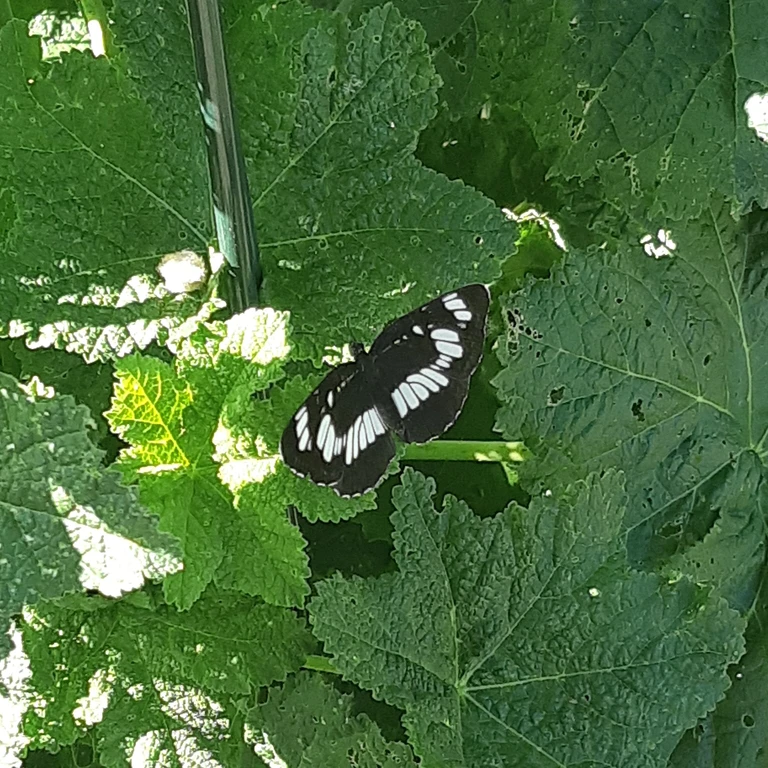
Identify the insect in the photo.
Neptis rivularis
